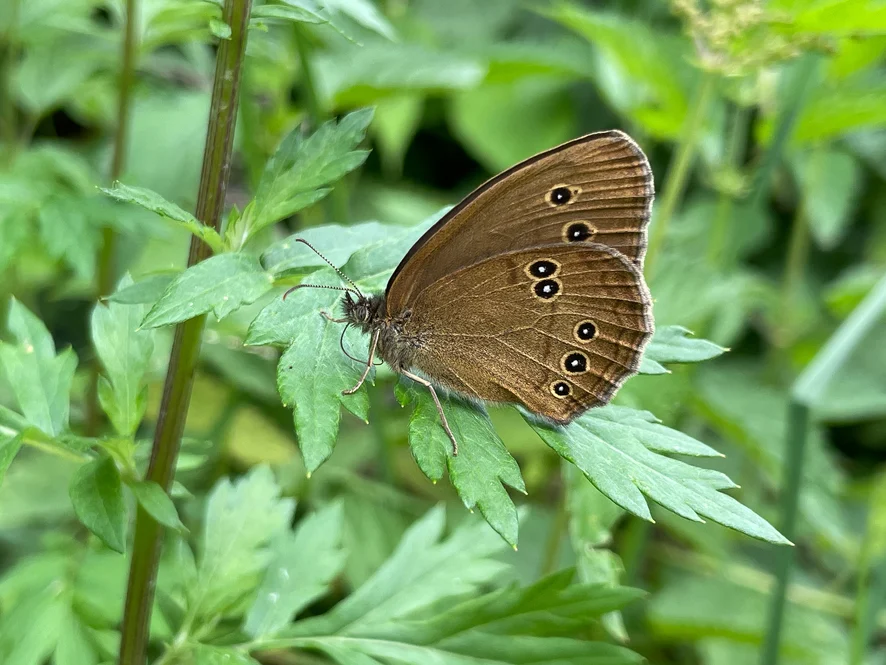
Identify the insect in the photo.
Aphantopus hyperantus
